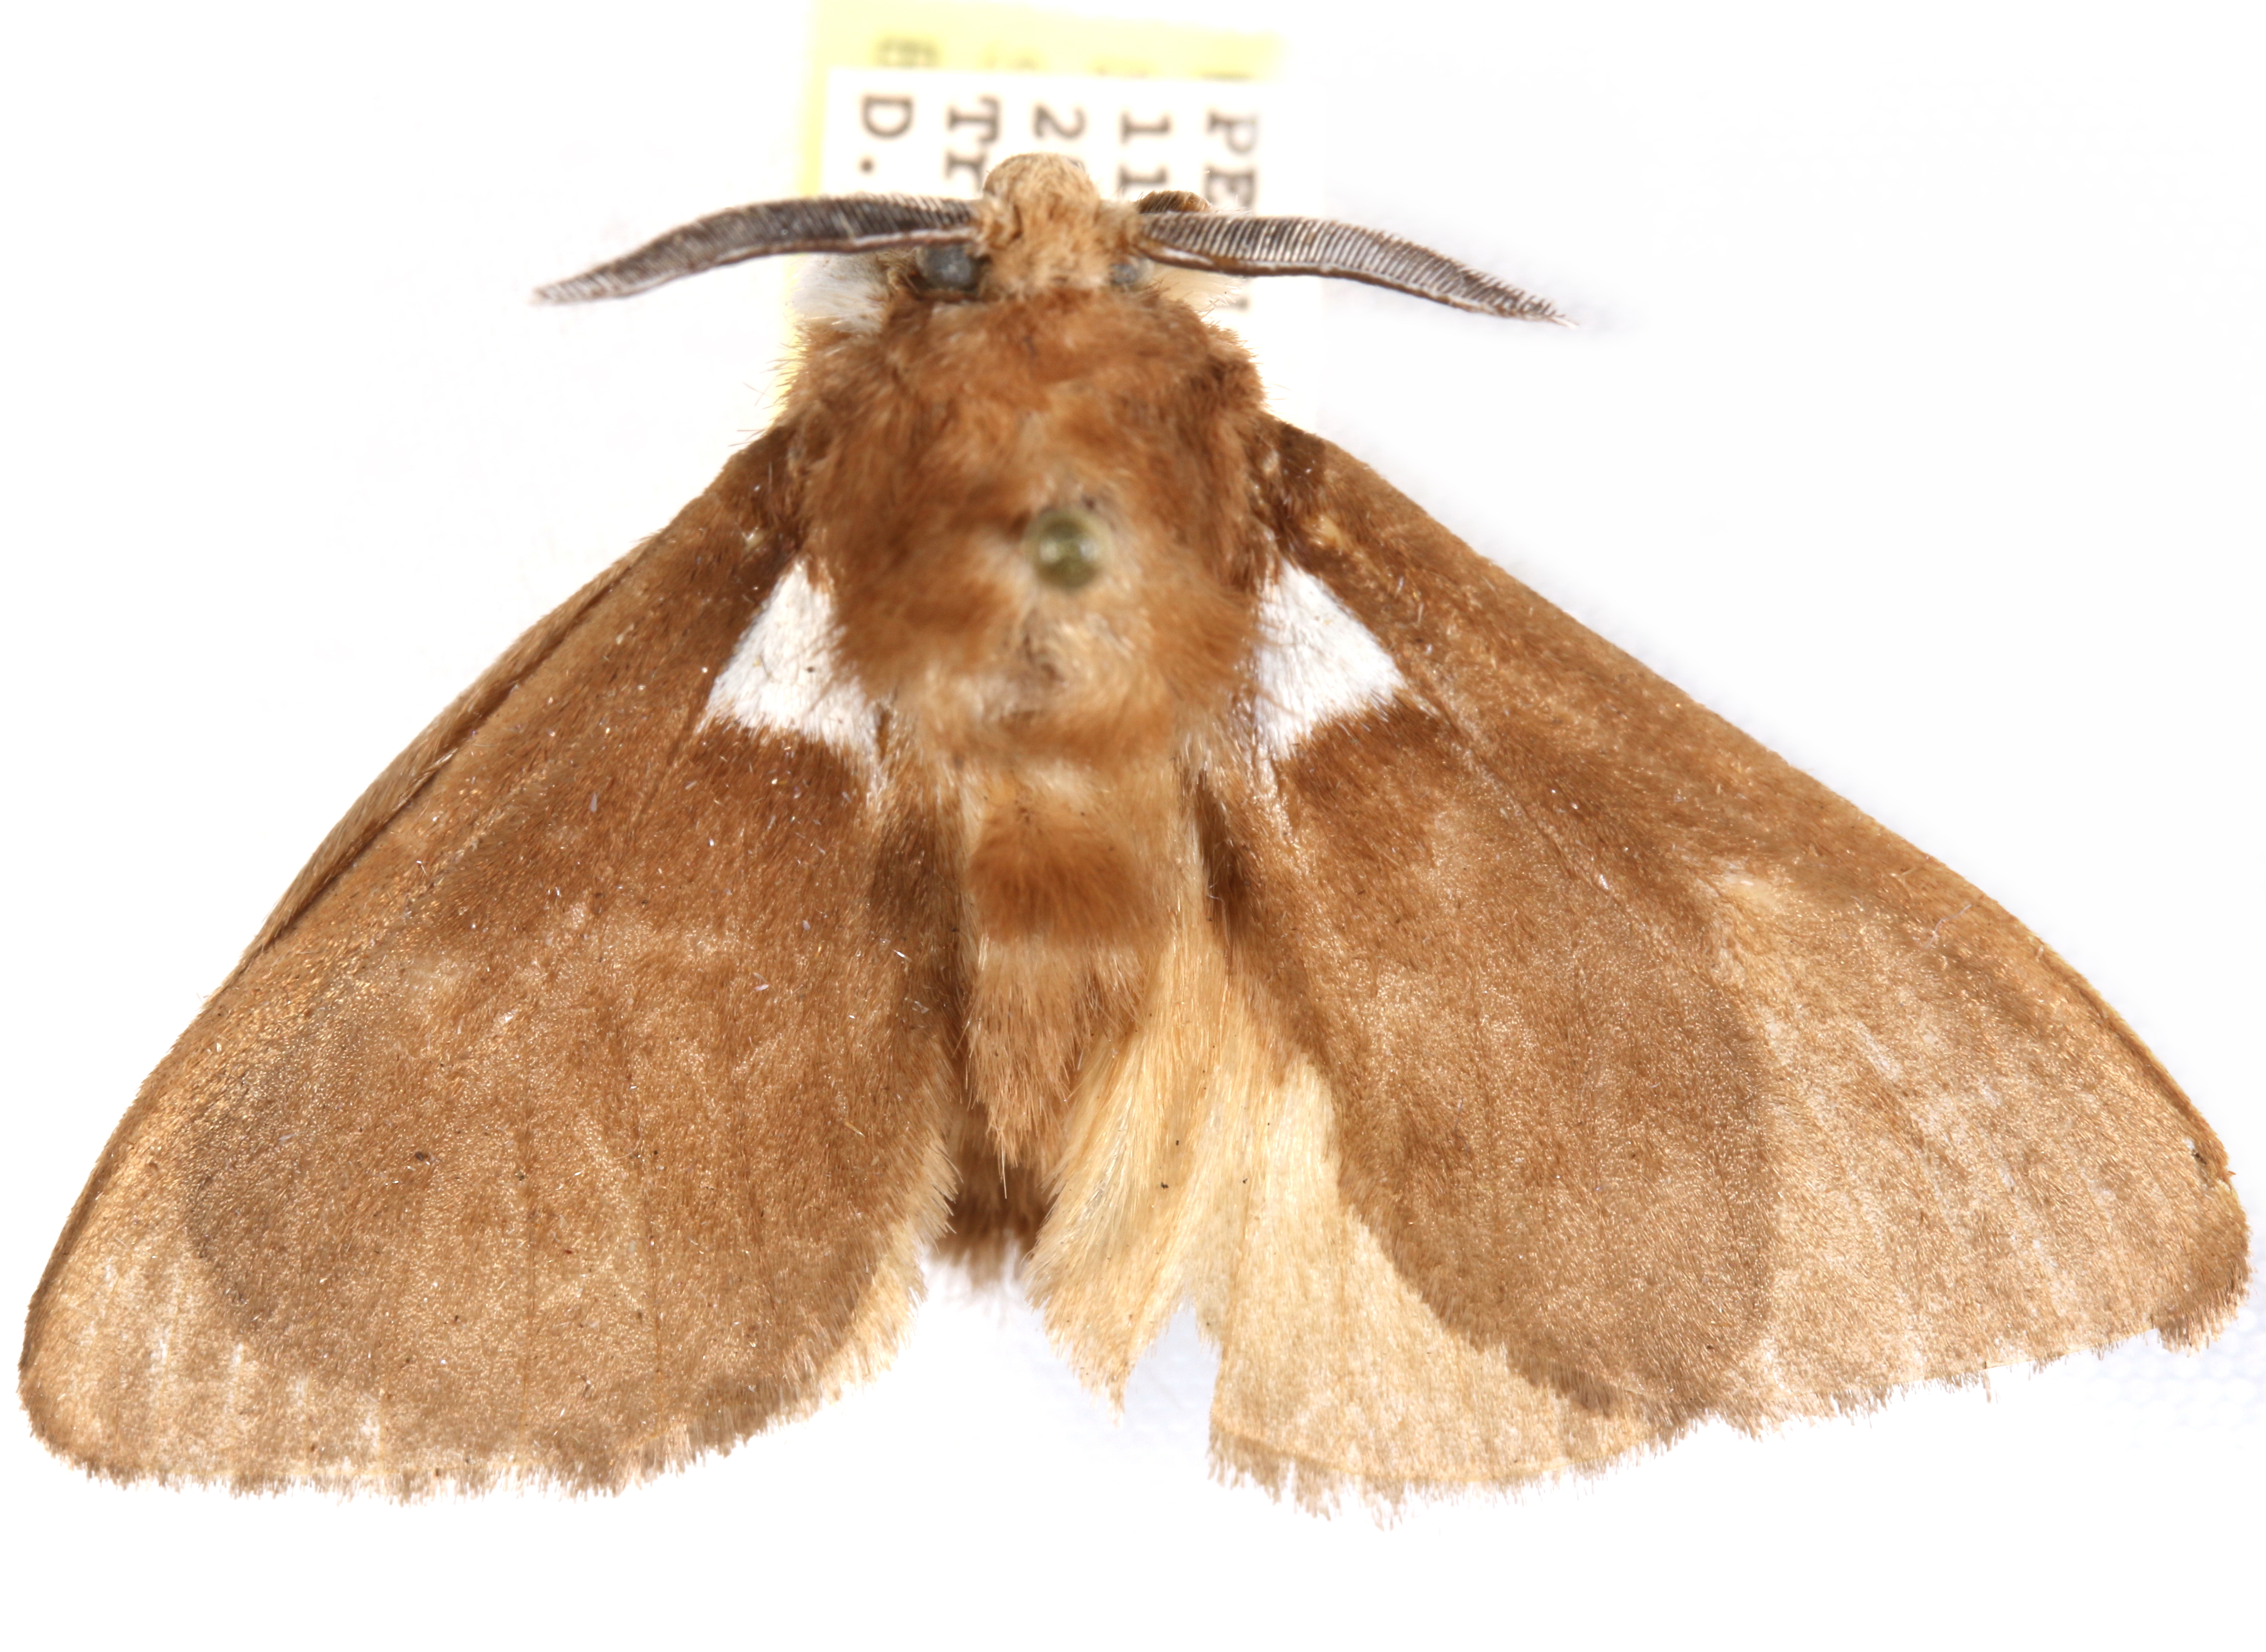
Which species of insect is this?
Megalopyge lecca
